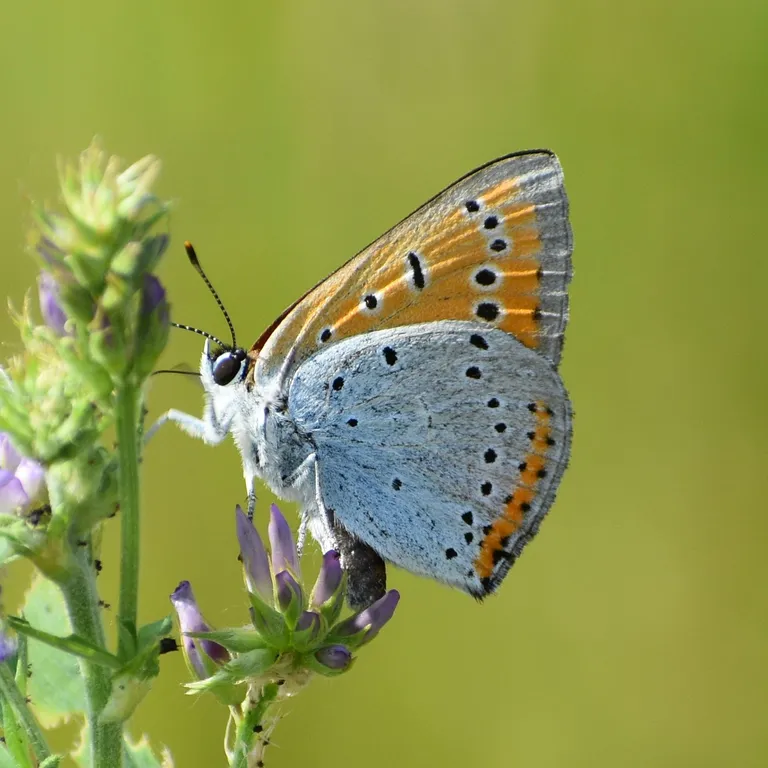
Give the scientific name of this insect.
Lycaena dispar
